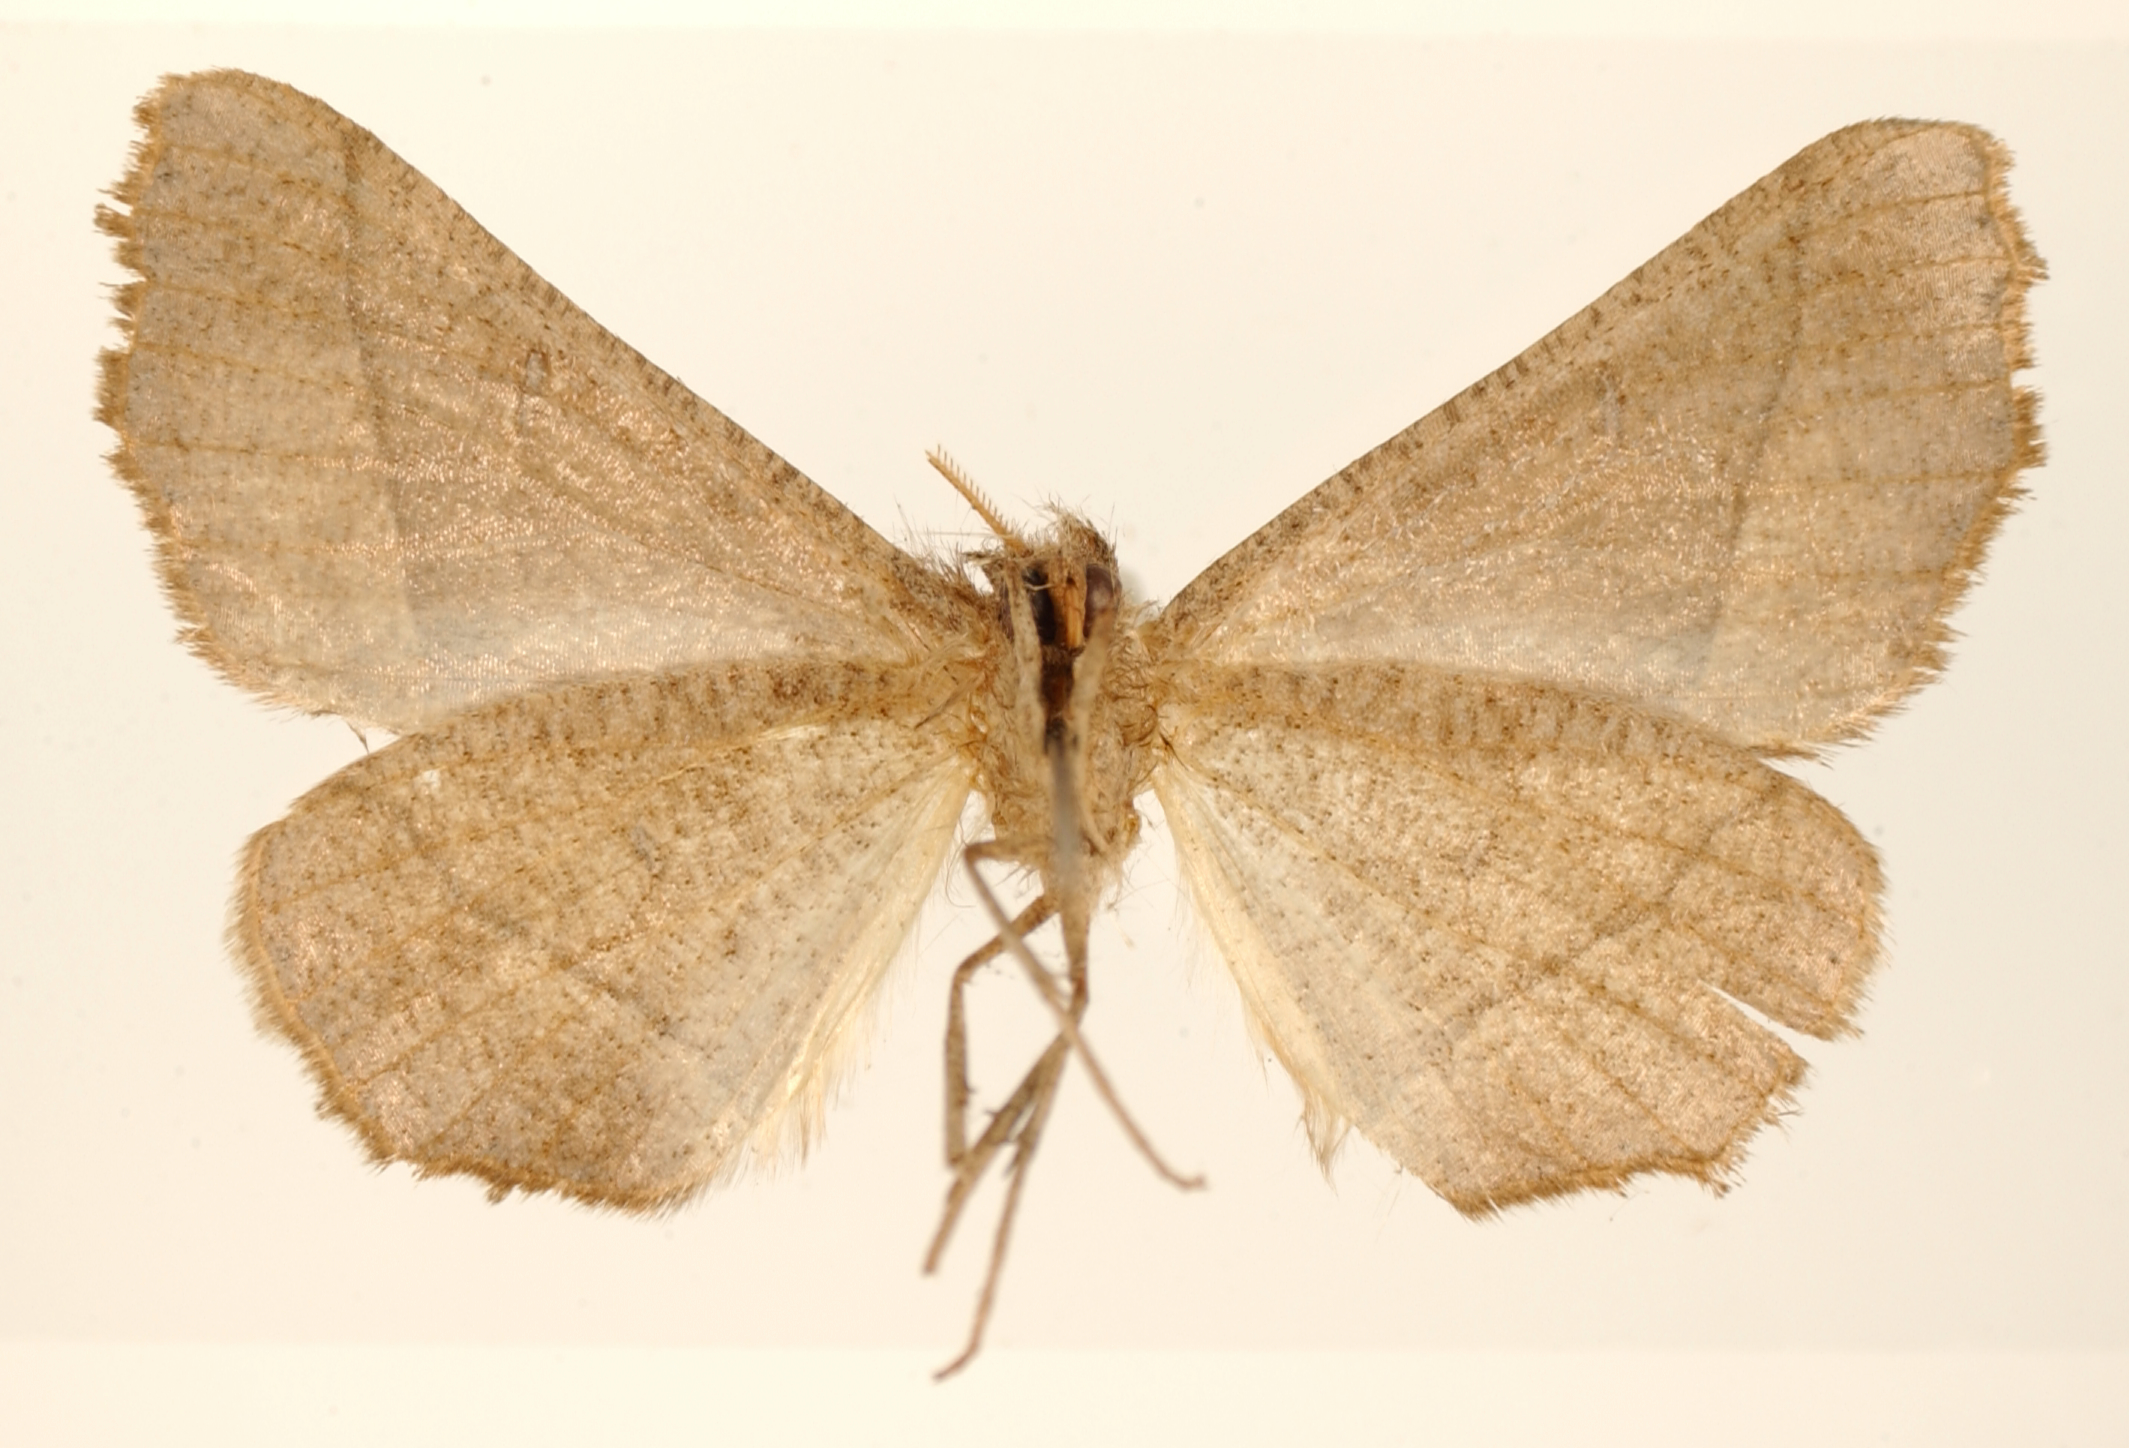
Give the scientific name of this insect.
Pero rava
